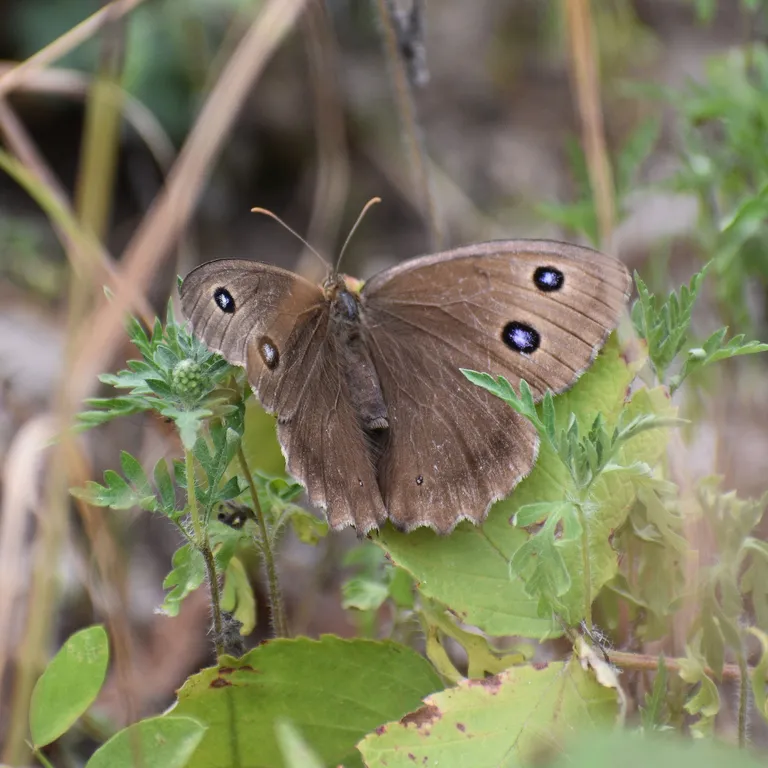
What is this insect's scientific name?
Minois dryas
